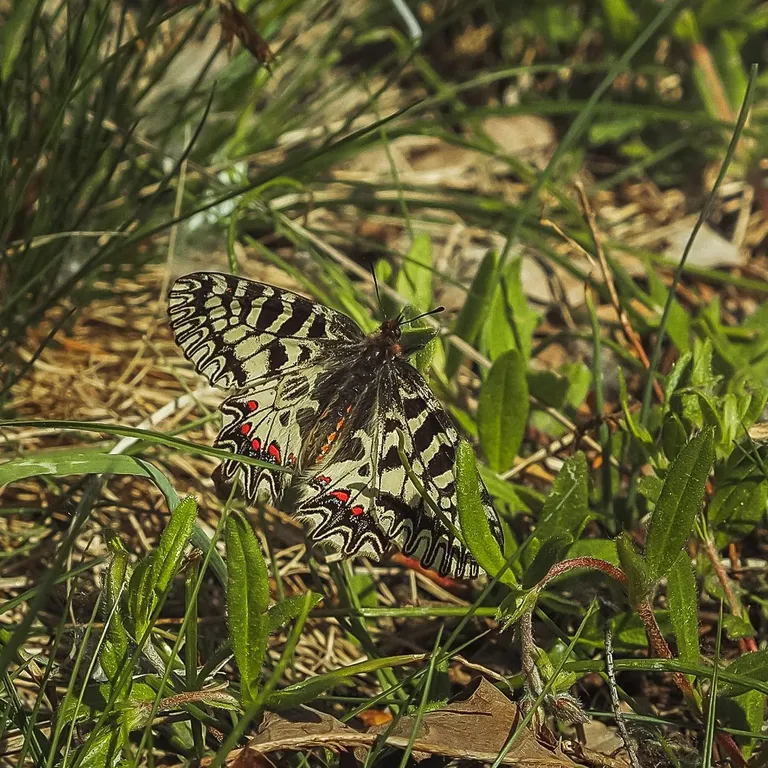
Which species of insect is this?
Zerynthia polyxena
